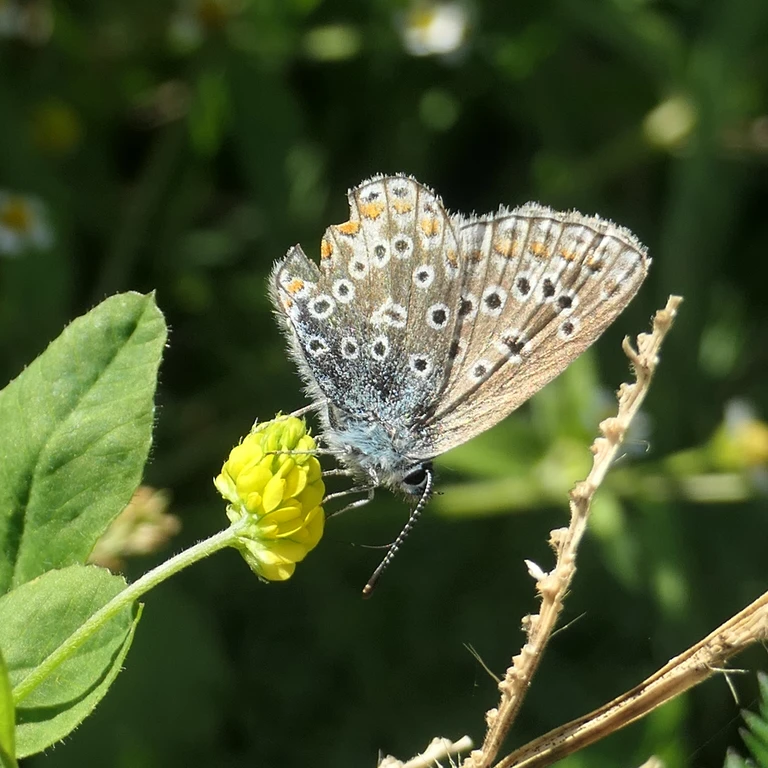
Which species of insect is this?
Polyommatus icarus
